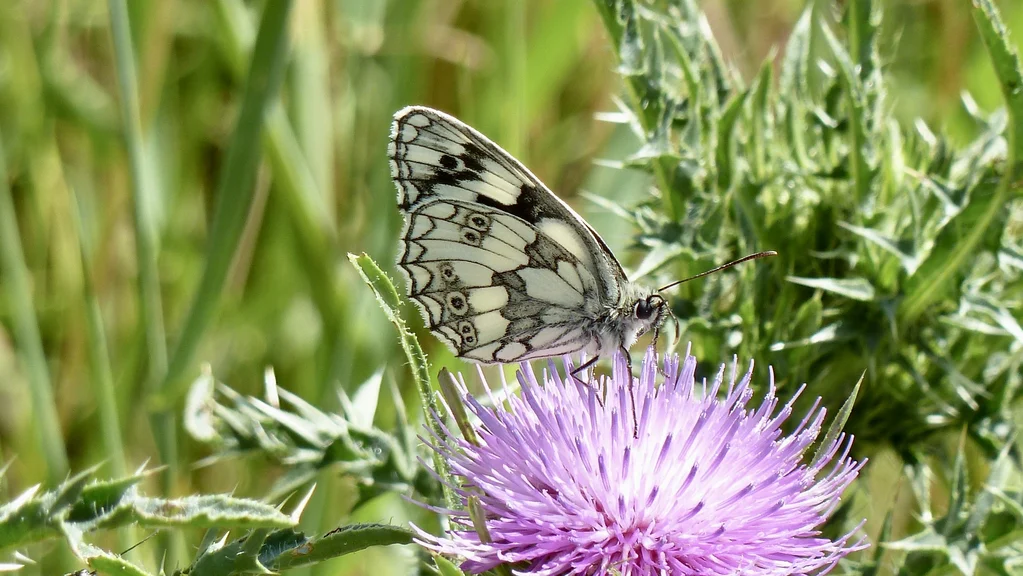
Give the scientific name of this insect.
Melanargia galathea
